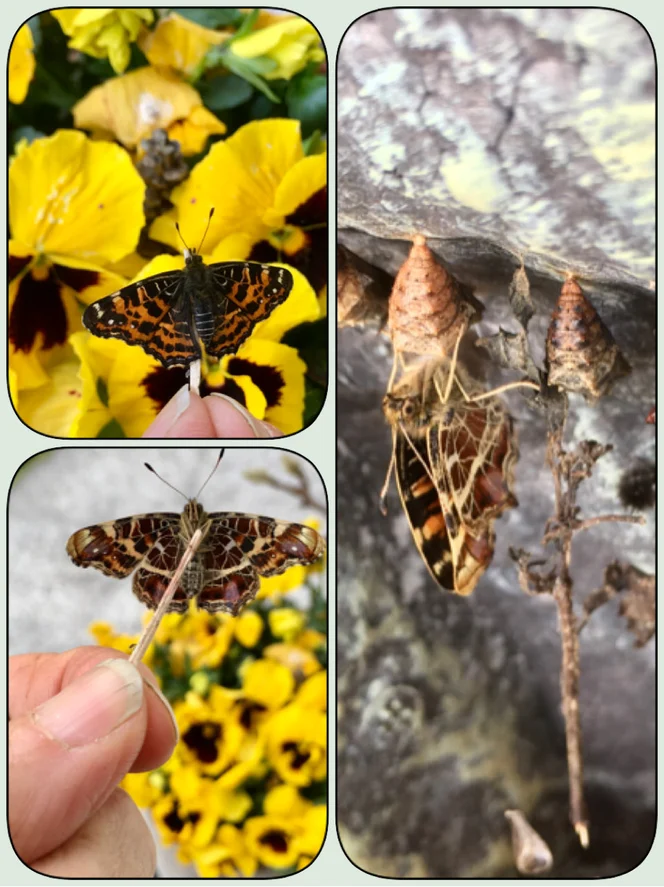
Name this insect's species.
Araschnia levana
